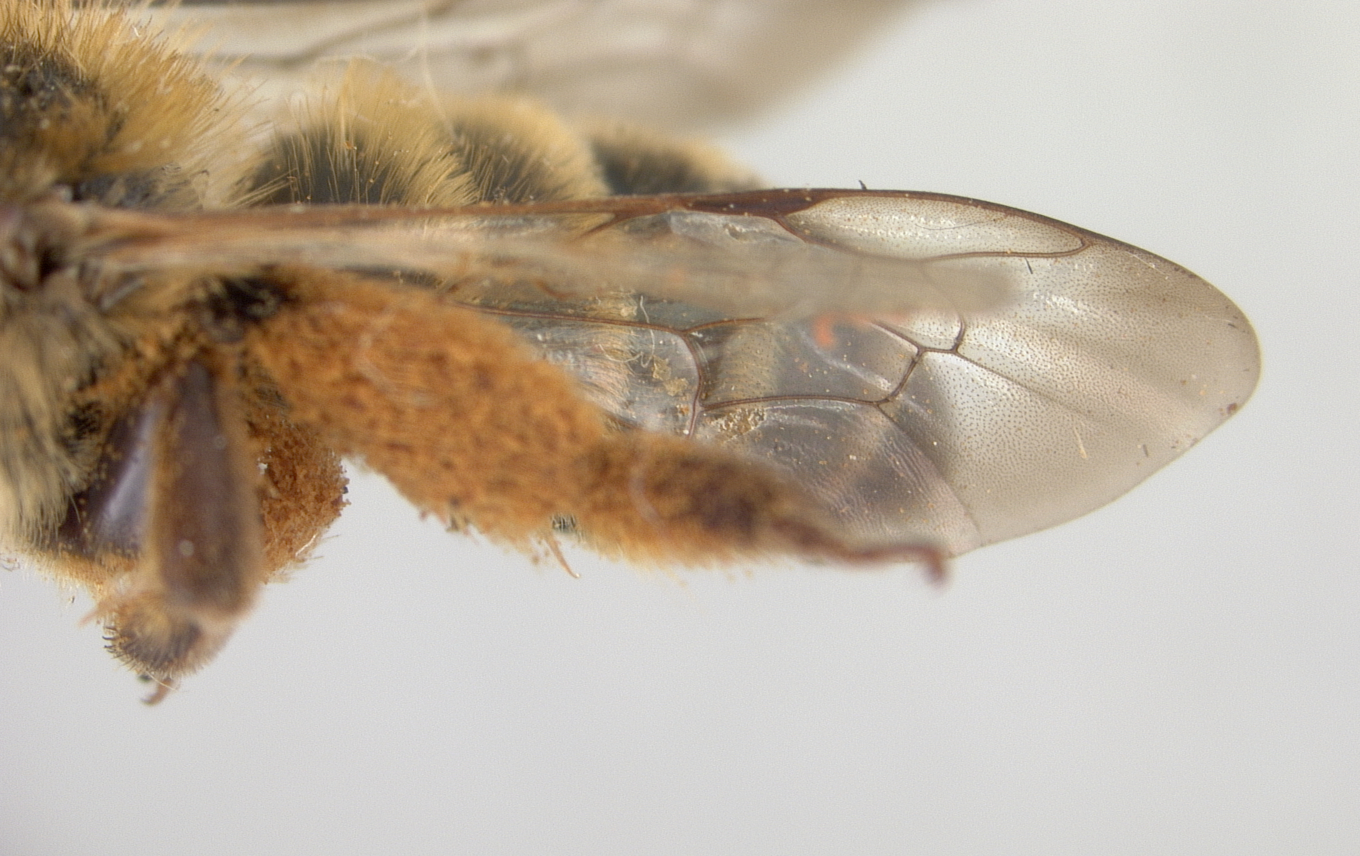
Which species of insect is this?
Andrena notophila
